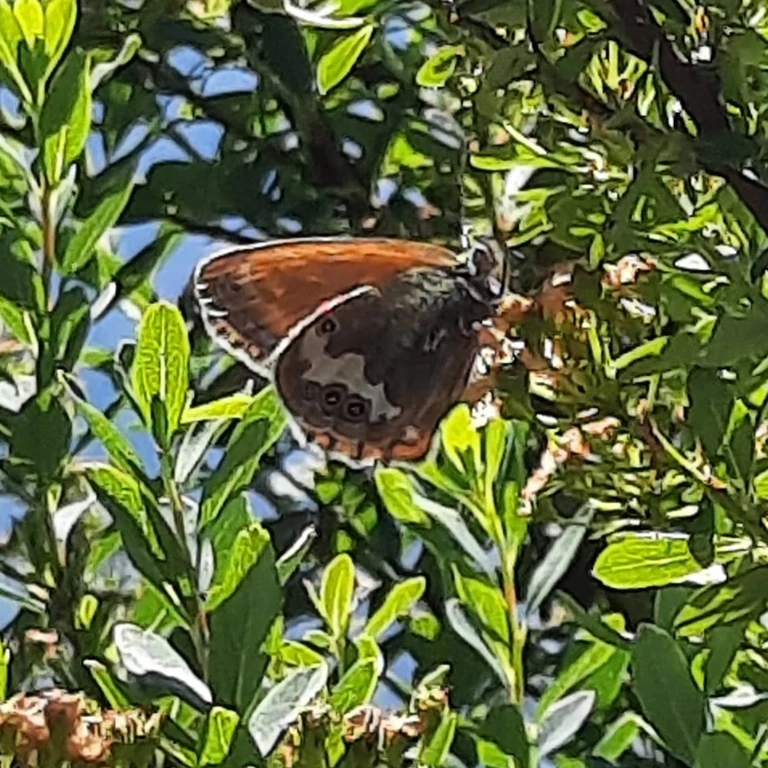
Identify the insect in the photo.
Coenonympha arcania
